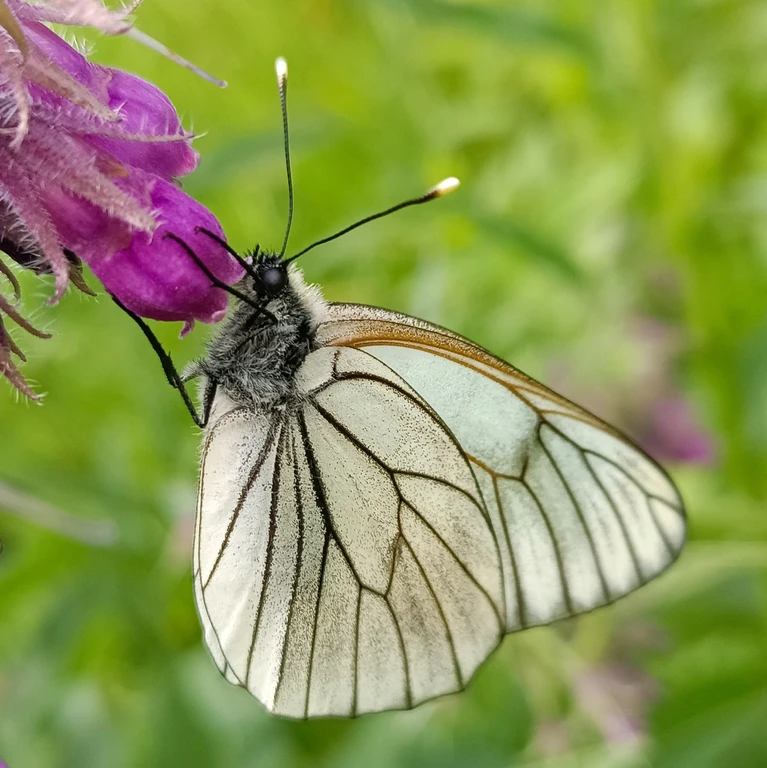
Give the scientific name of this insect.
Aporia crataegi
